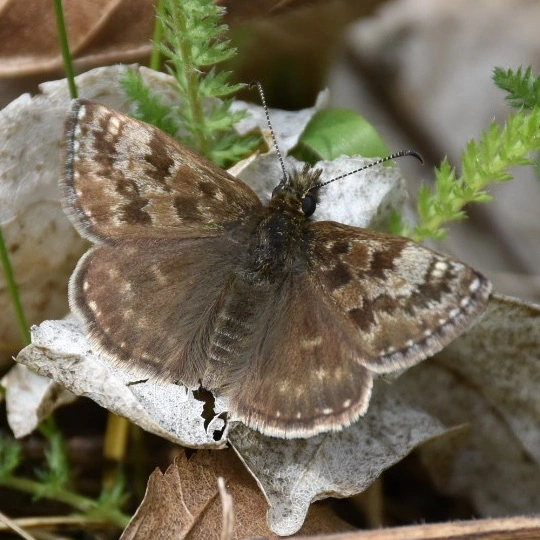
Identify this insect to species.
Erynnis tages
